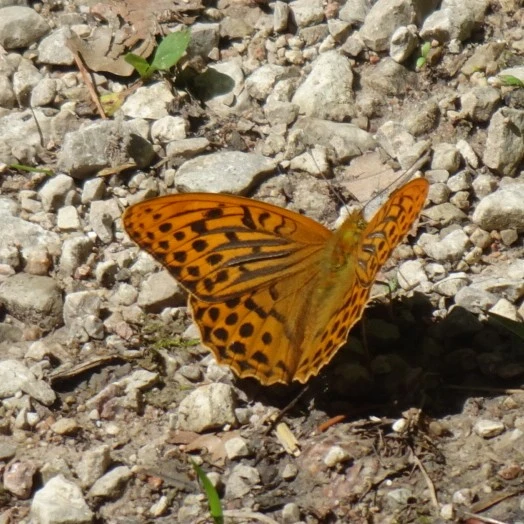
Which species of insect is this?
Argynnis paphia
